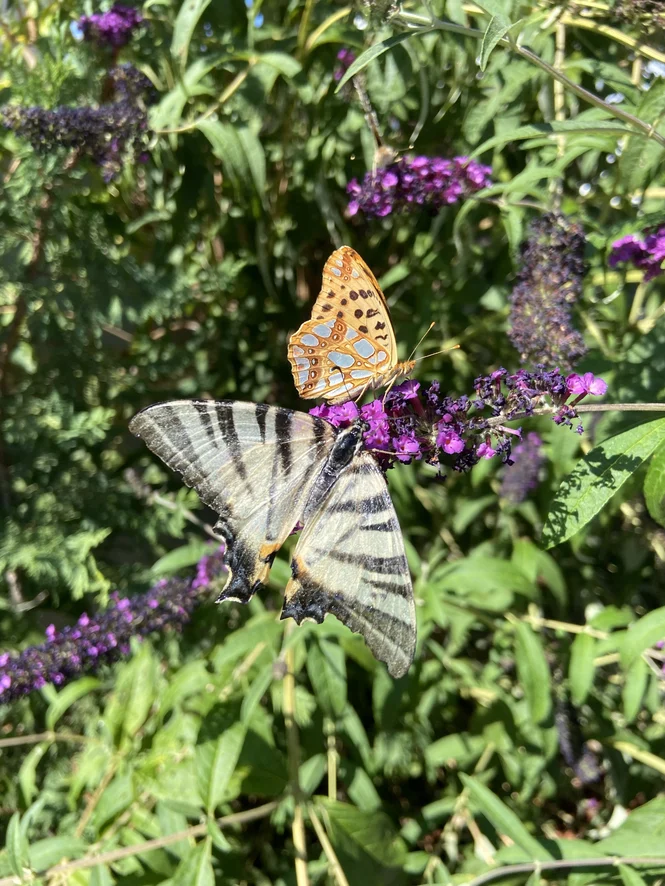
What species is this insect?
Iphiclides podalirius
